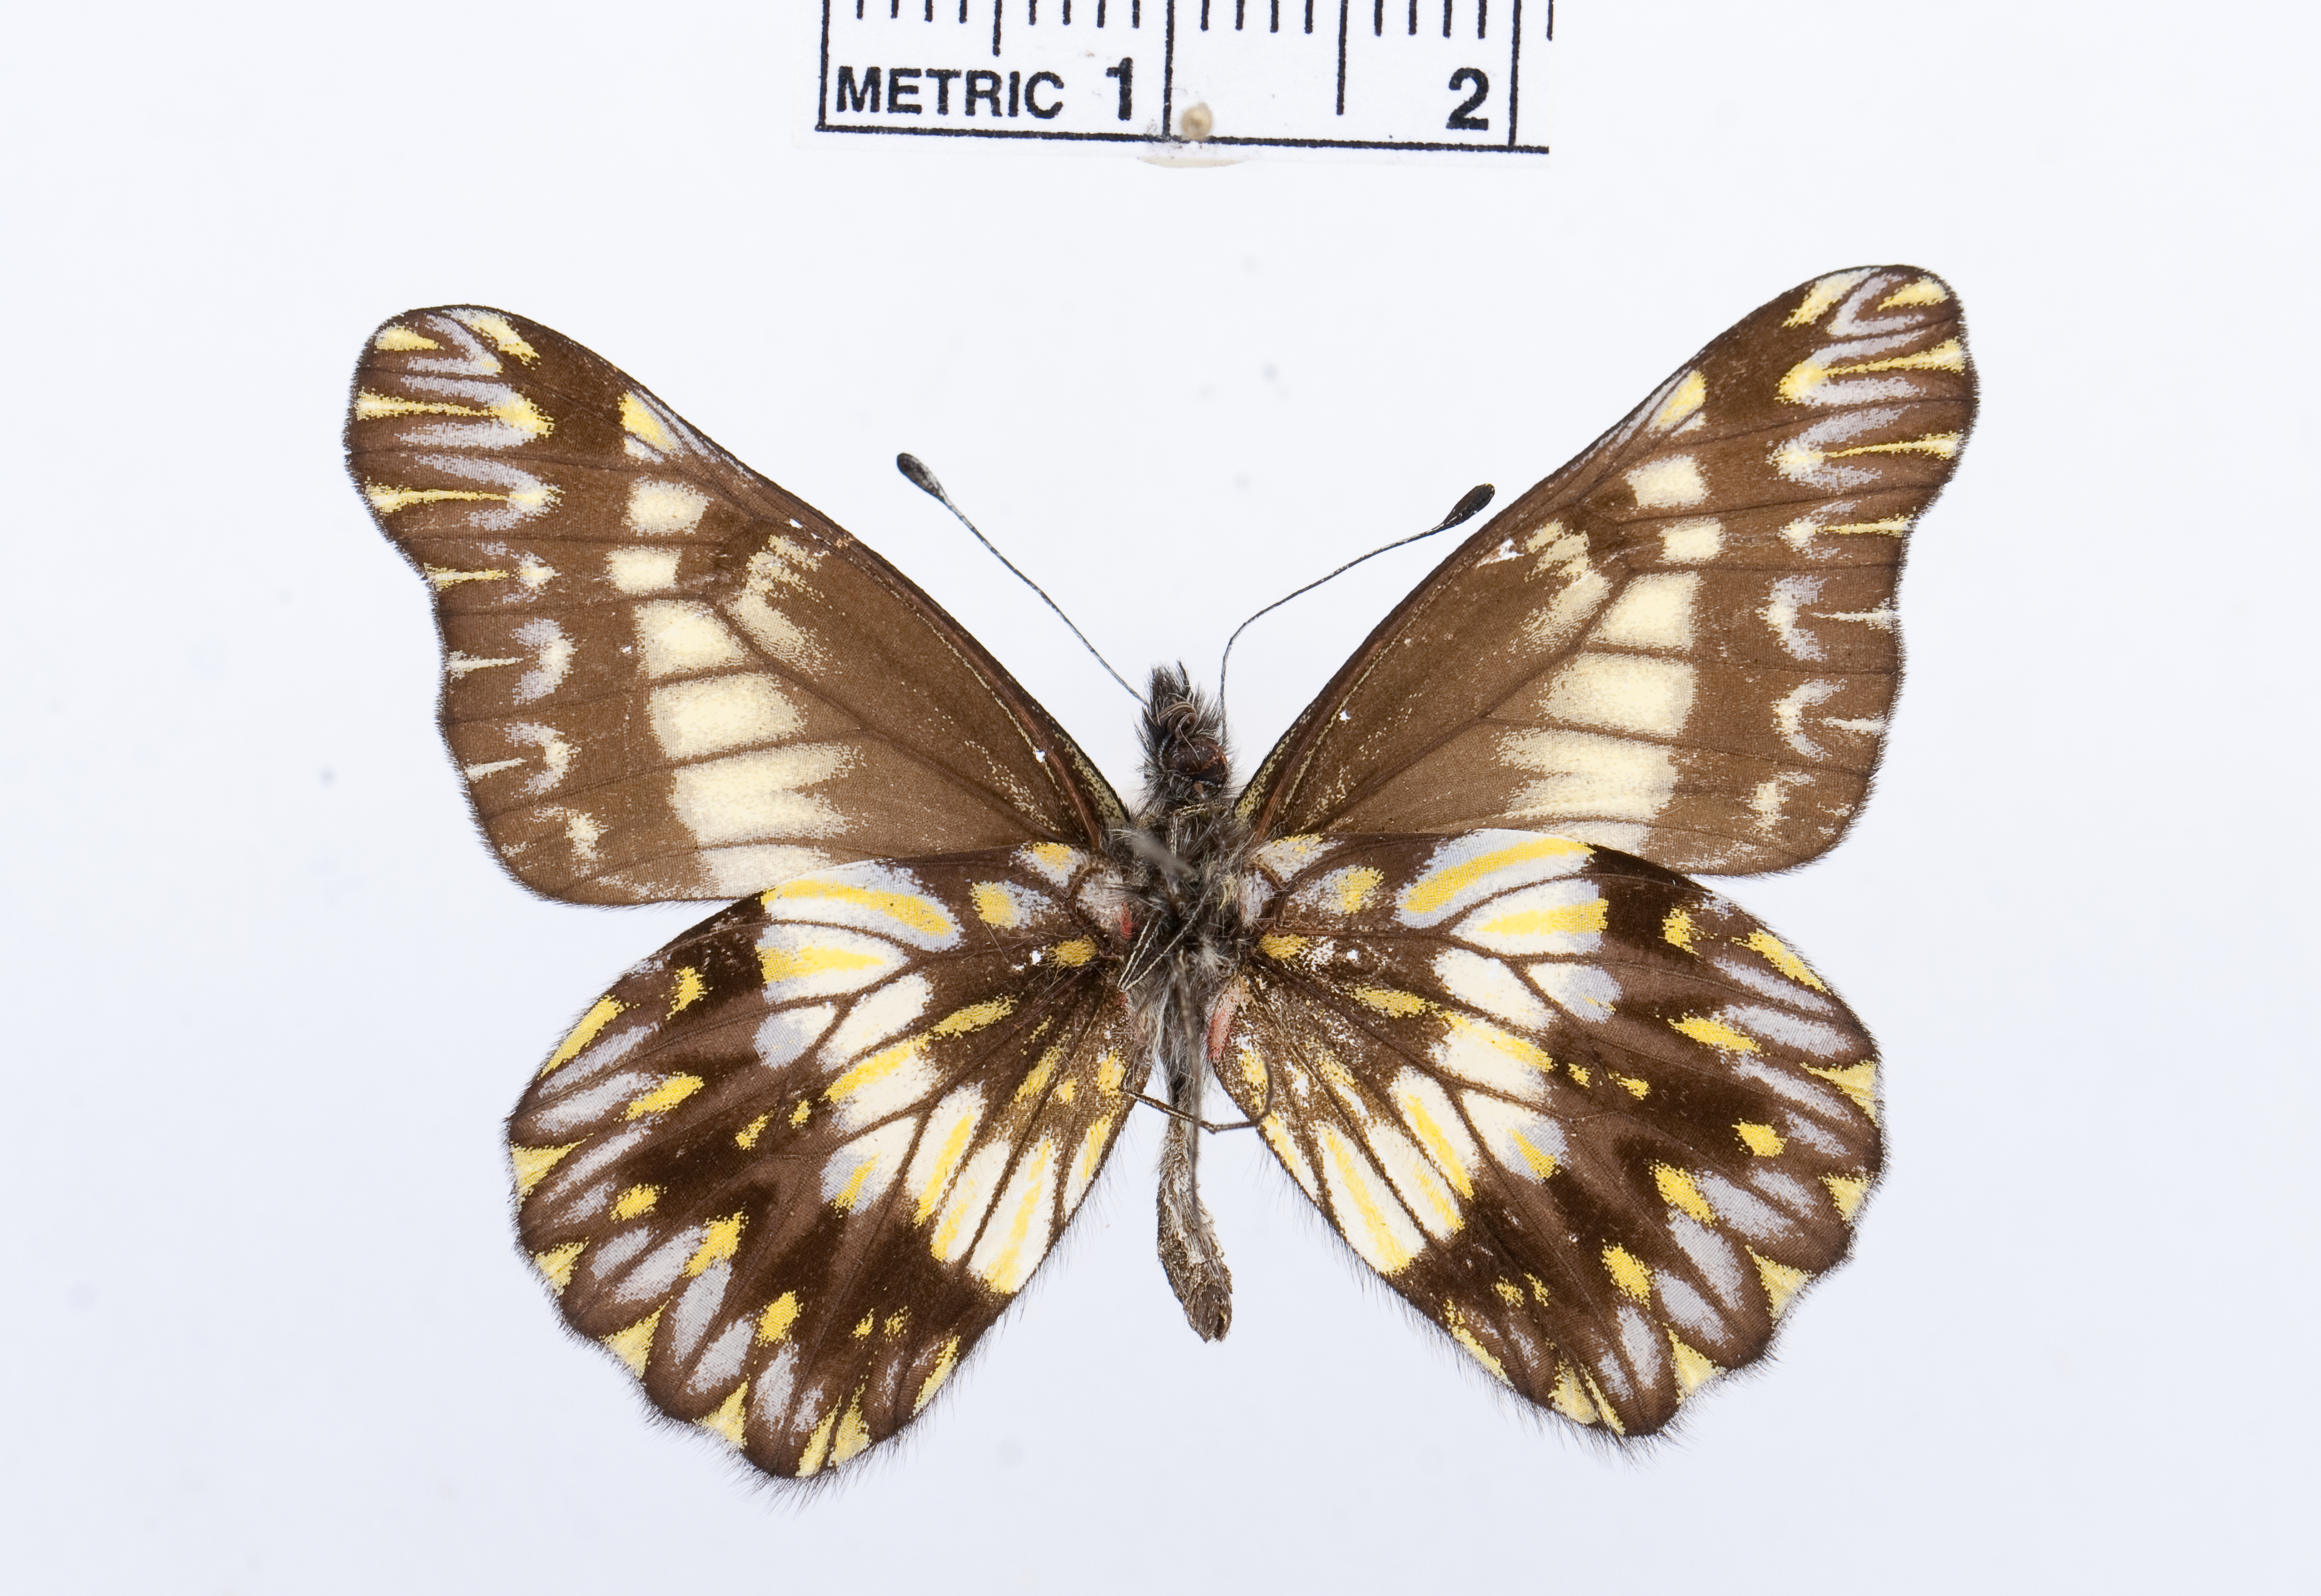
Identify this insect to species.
Catasticta susiana
